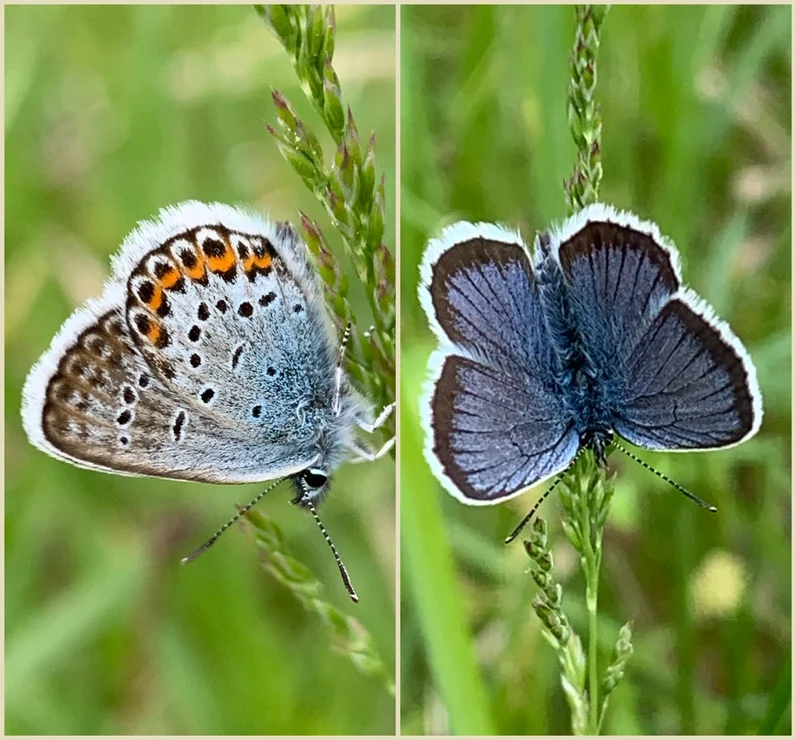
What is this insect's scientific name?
Plebejus argus
